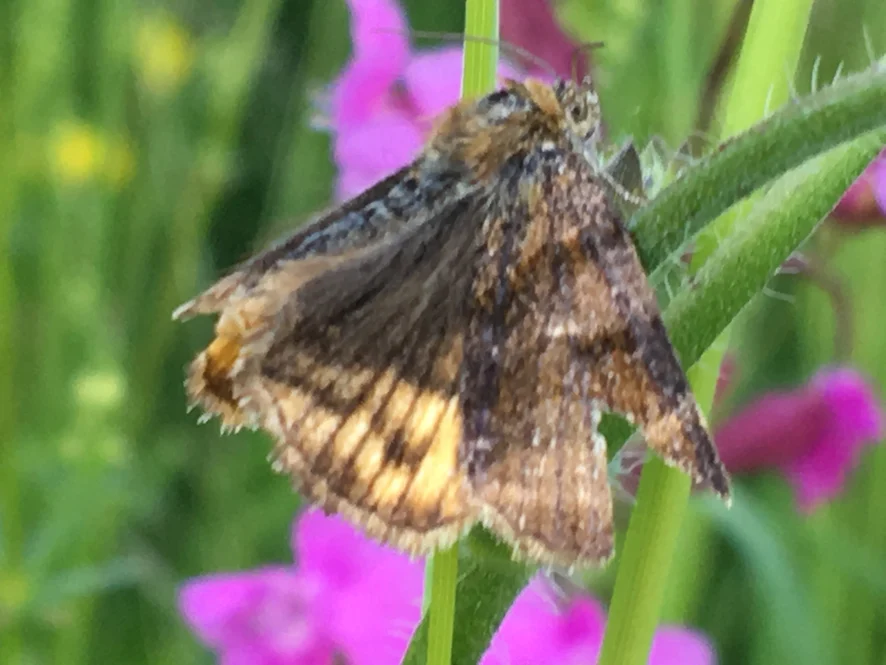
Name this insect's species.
Euclidia glyphica
